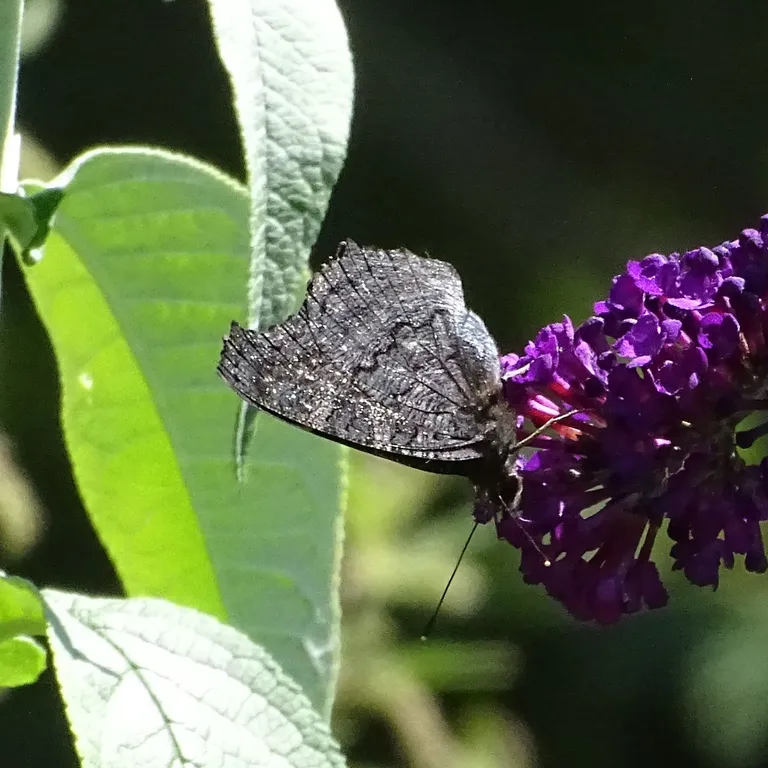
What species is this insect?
Aglais io
